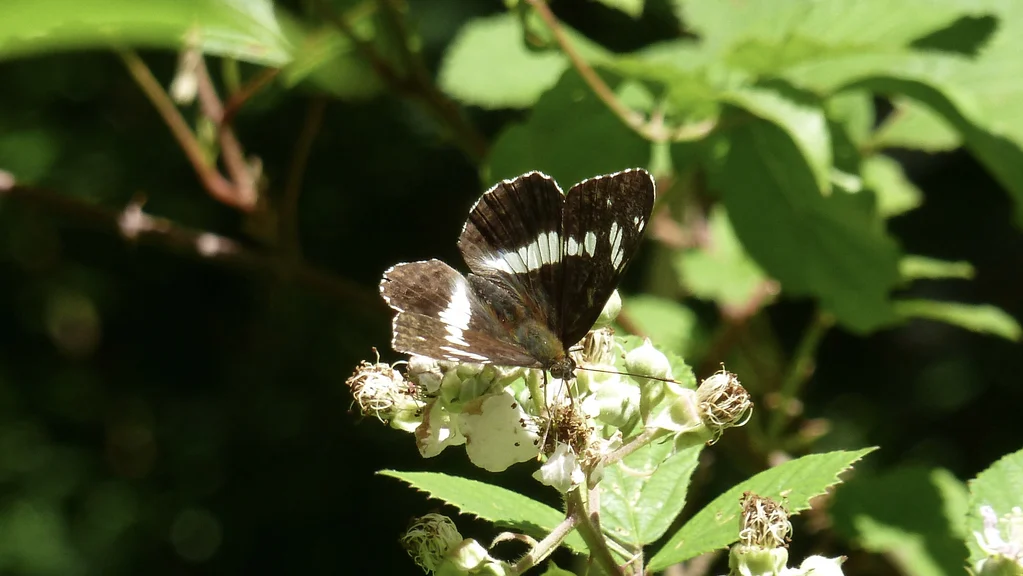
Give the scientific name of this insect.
Limenitis camilla (also Ladoga camilla)
